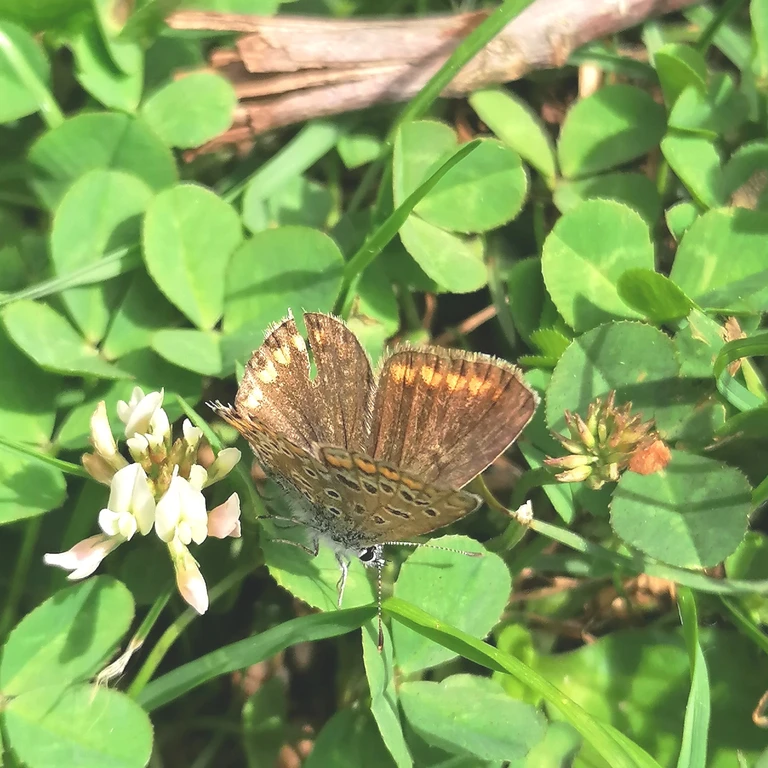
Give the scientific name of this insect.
Polyommatus icarus
